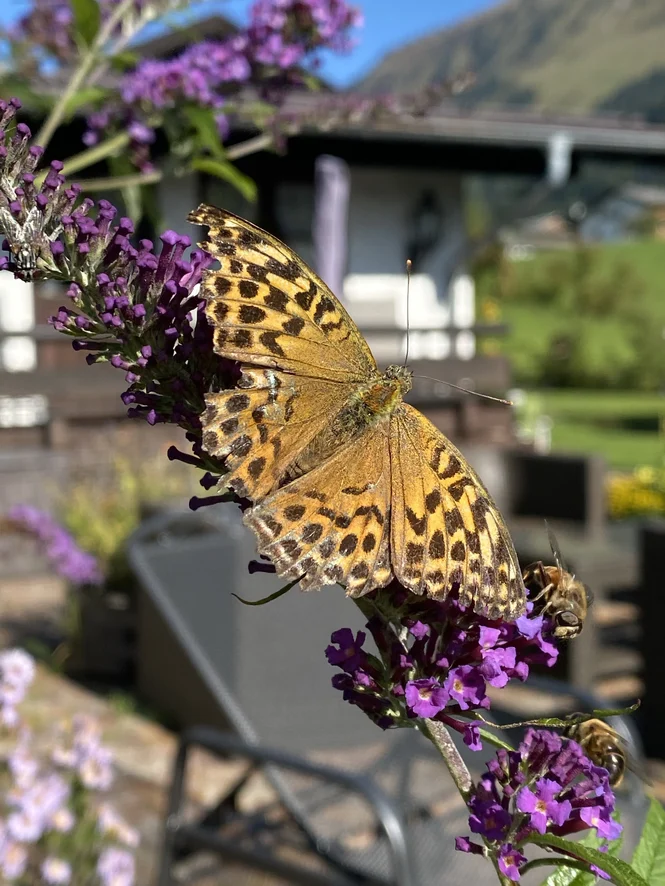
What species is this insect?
Argynnis paphia
